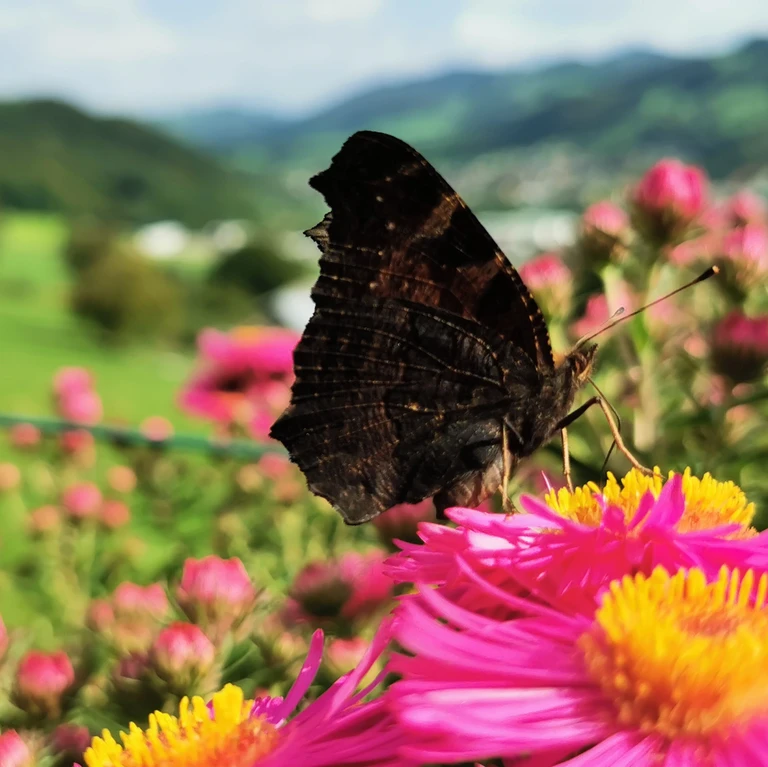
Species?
Aglais io
